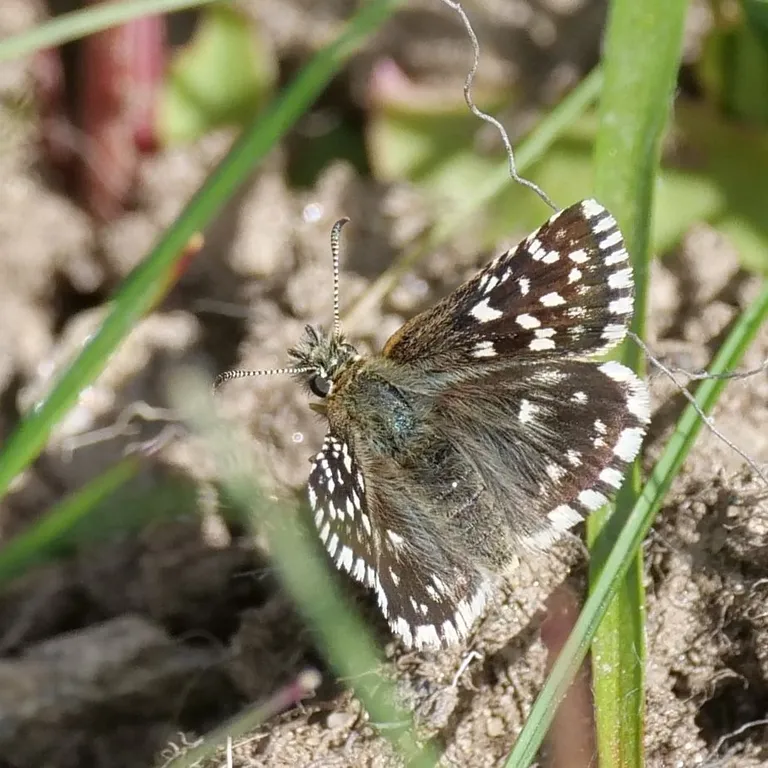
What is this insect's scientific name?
Pyrgus malvae
